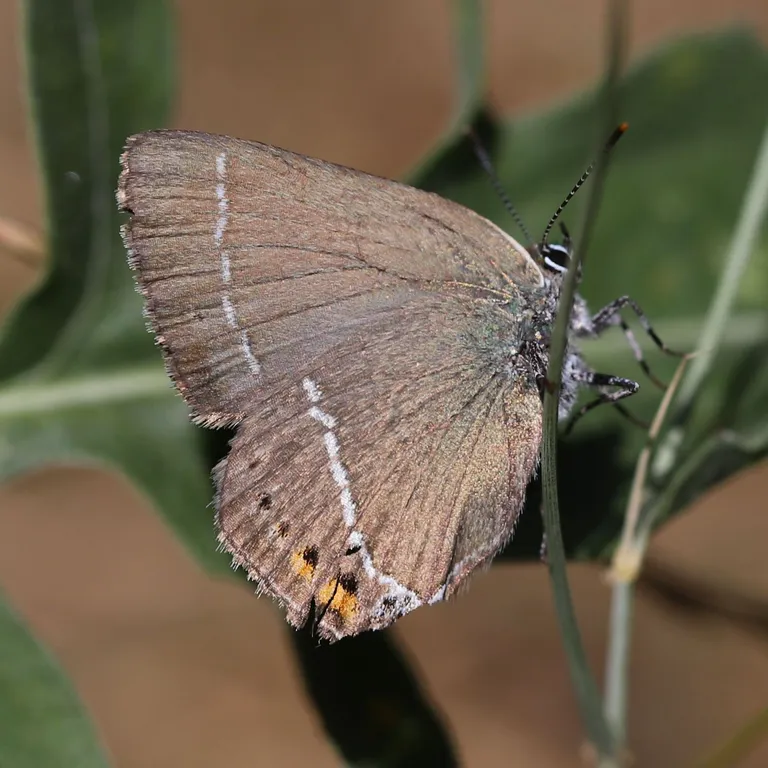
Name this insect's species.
Satyrium spini (also Tuttiola spini)
